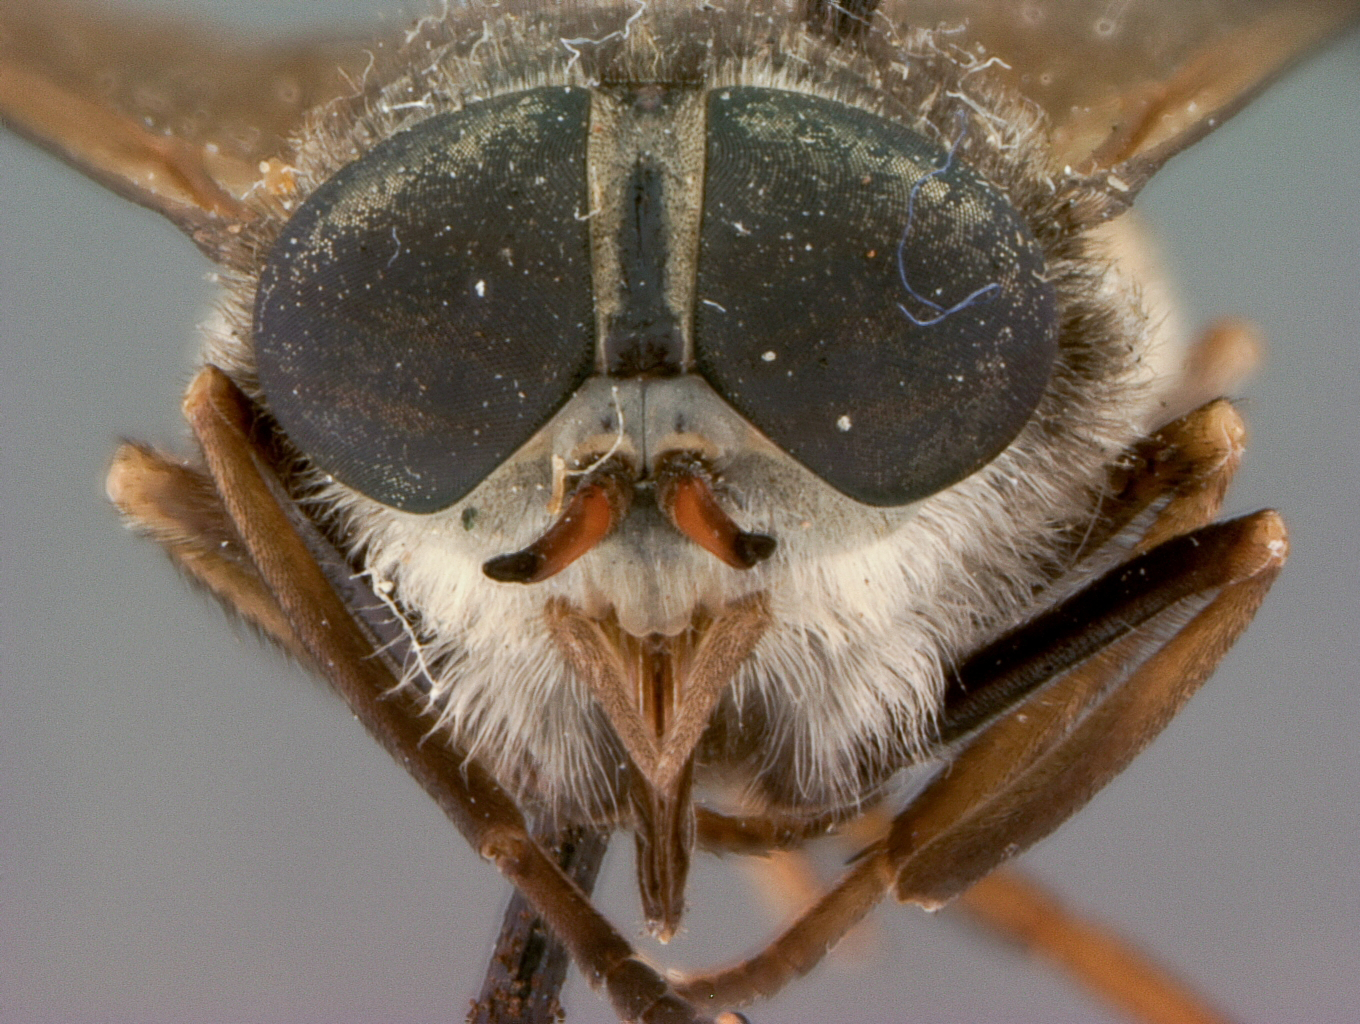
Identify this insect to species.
Tabanus gracilipalpis (also Tabanus arpadi)
